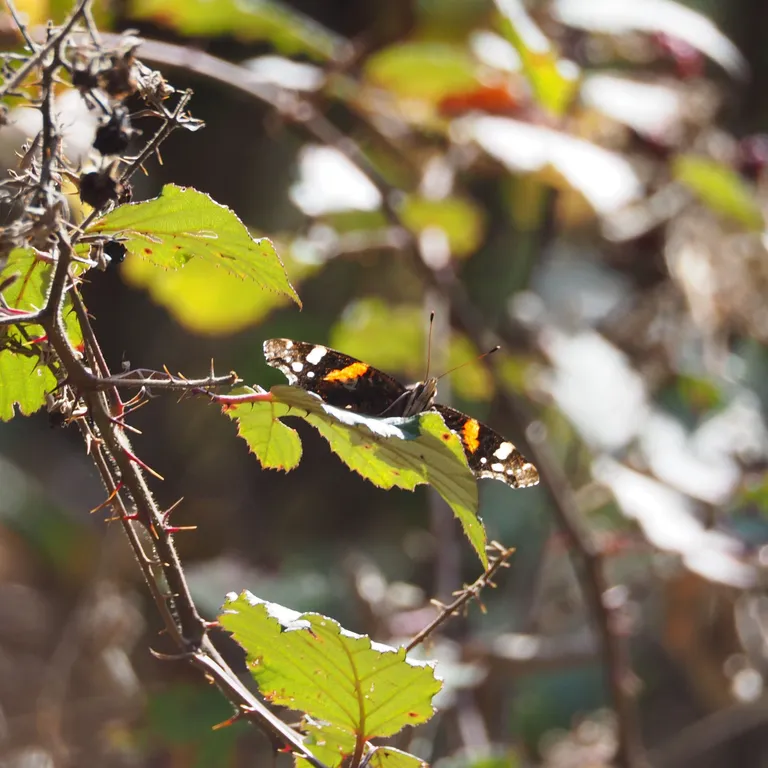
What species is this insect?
Vanessa atalanta
